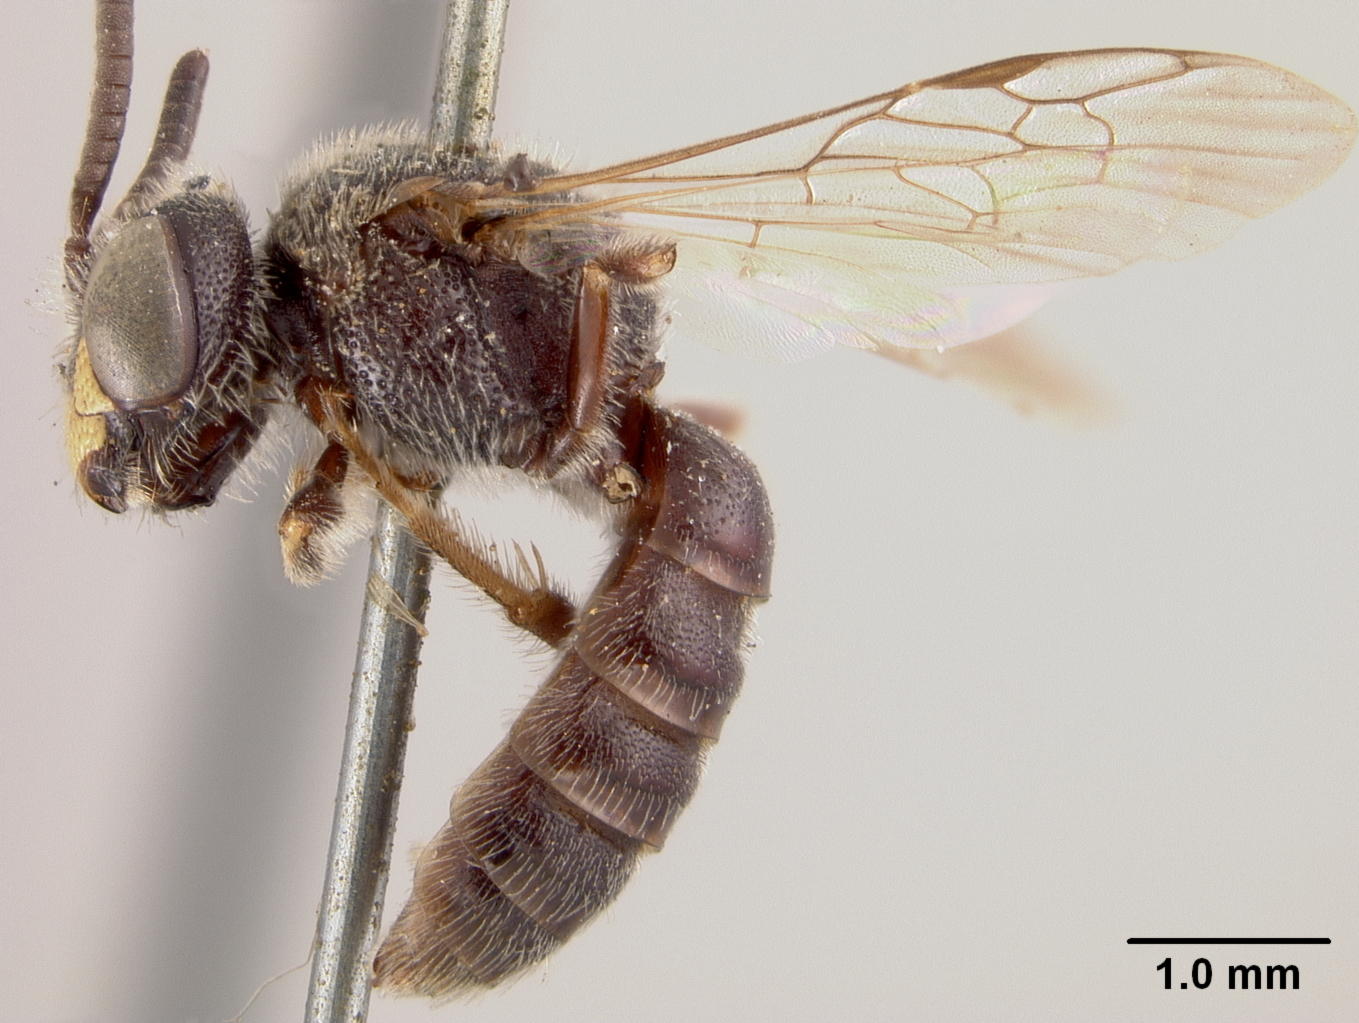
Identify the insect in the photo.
Panurgus picipes
